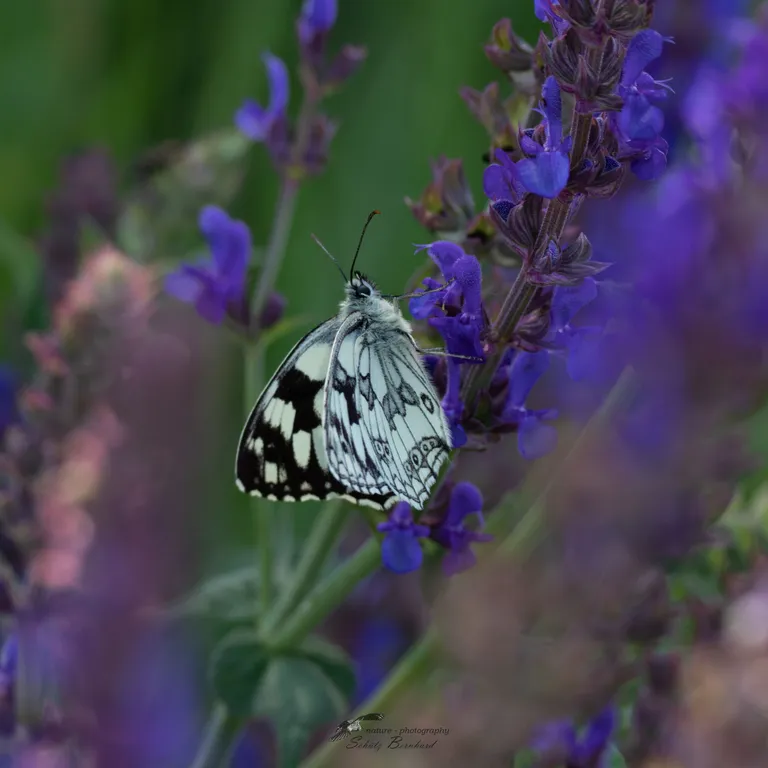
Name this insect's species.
Melanargia galathea
